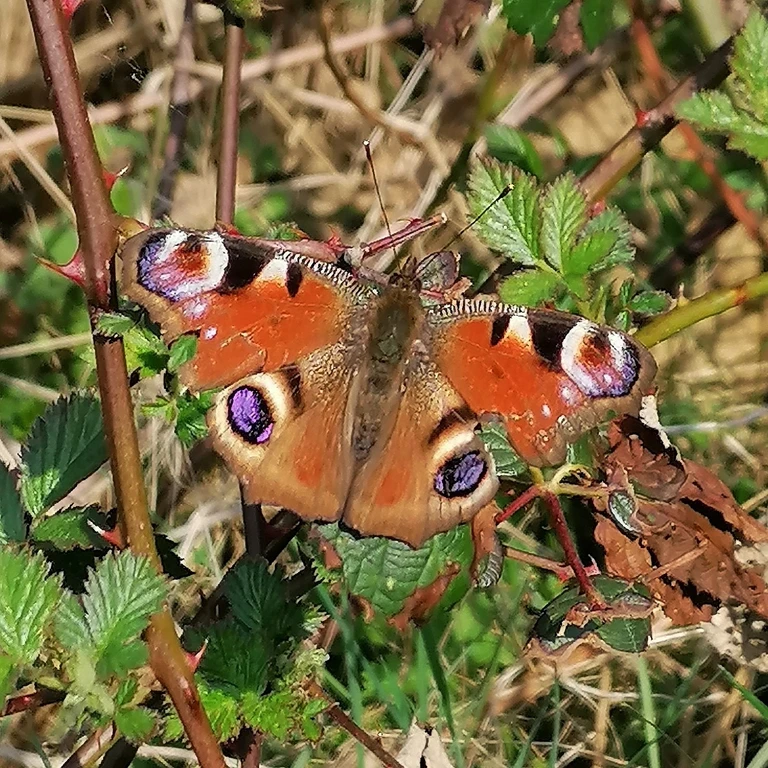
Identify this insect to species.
Aglais io
